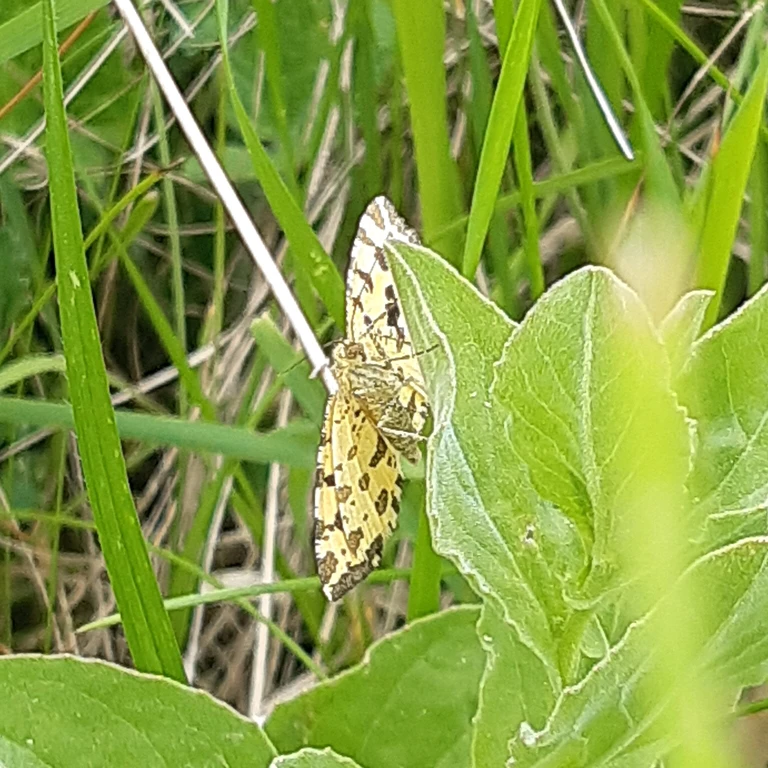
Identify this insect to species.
Pseudopanthera macularia
